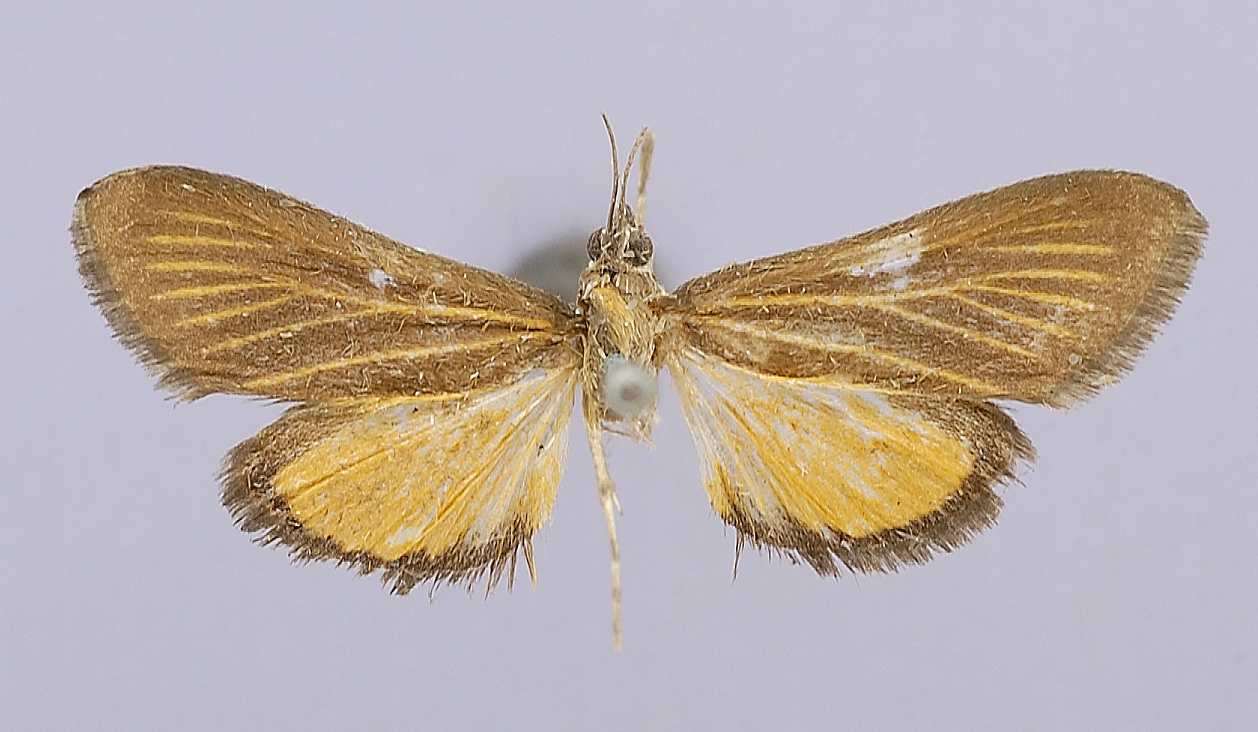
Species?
Nomophila clarissalis
